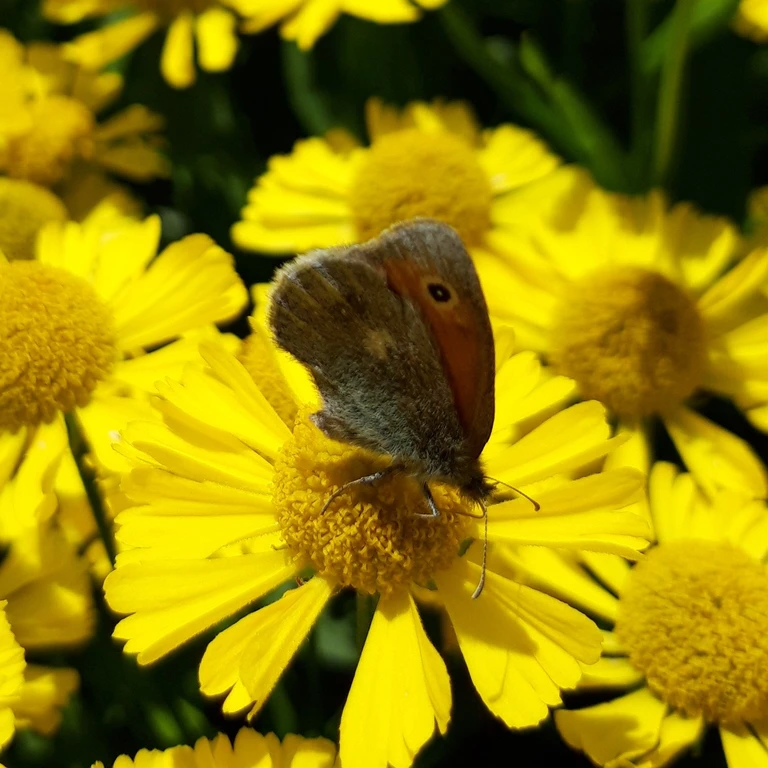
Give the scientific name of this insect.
Coenonympha pamphilus
